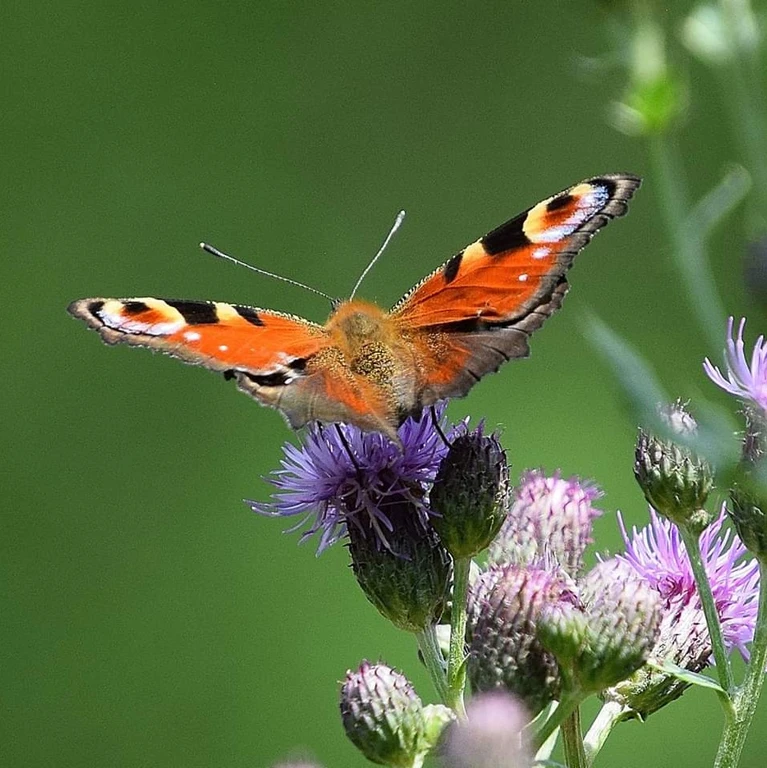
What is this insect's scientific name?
Aglais io
